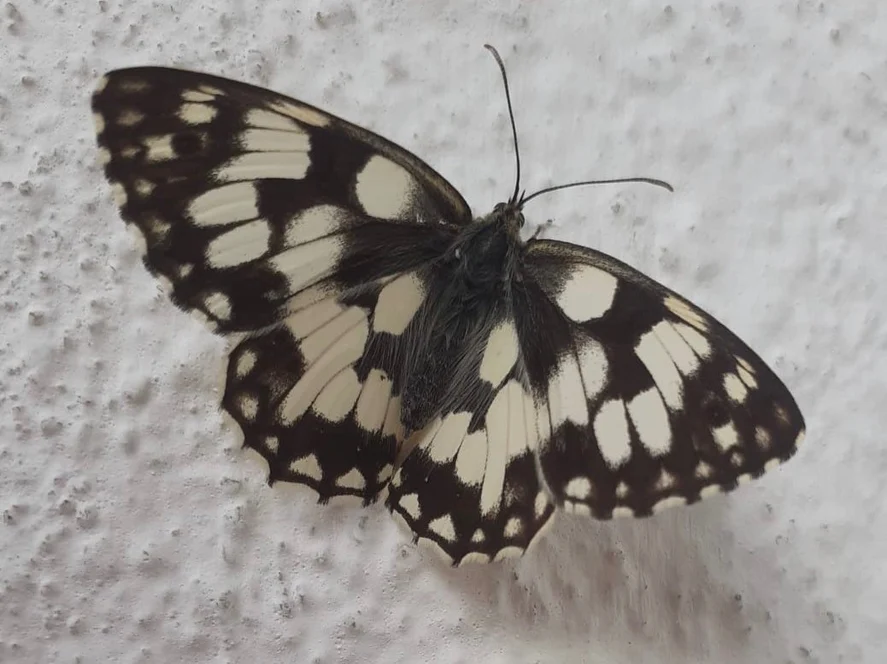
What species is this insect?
Melanargia galathea
